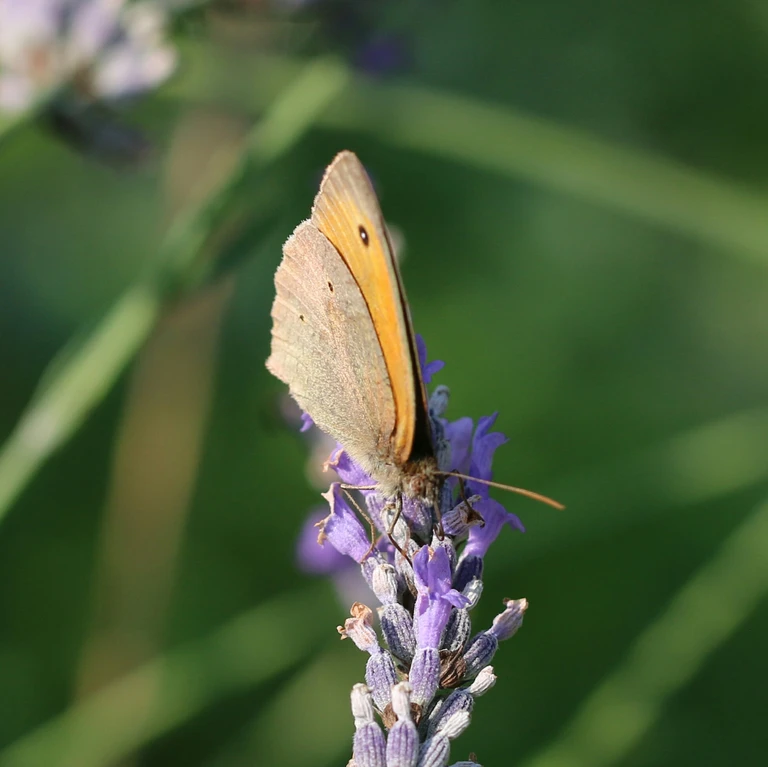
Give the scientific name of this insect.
Maniola jurtina
